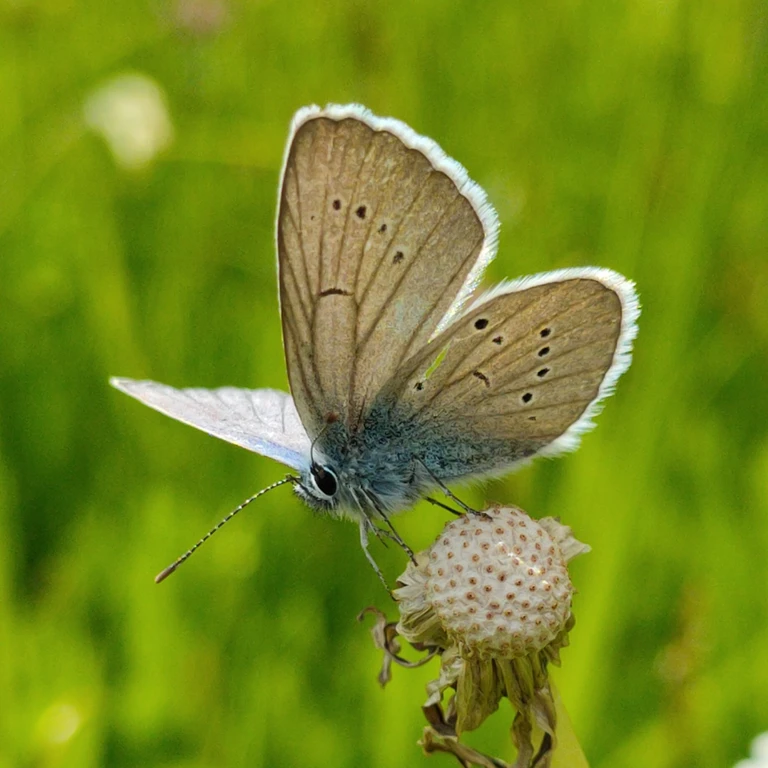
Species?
Cyaniris semiargus
